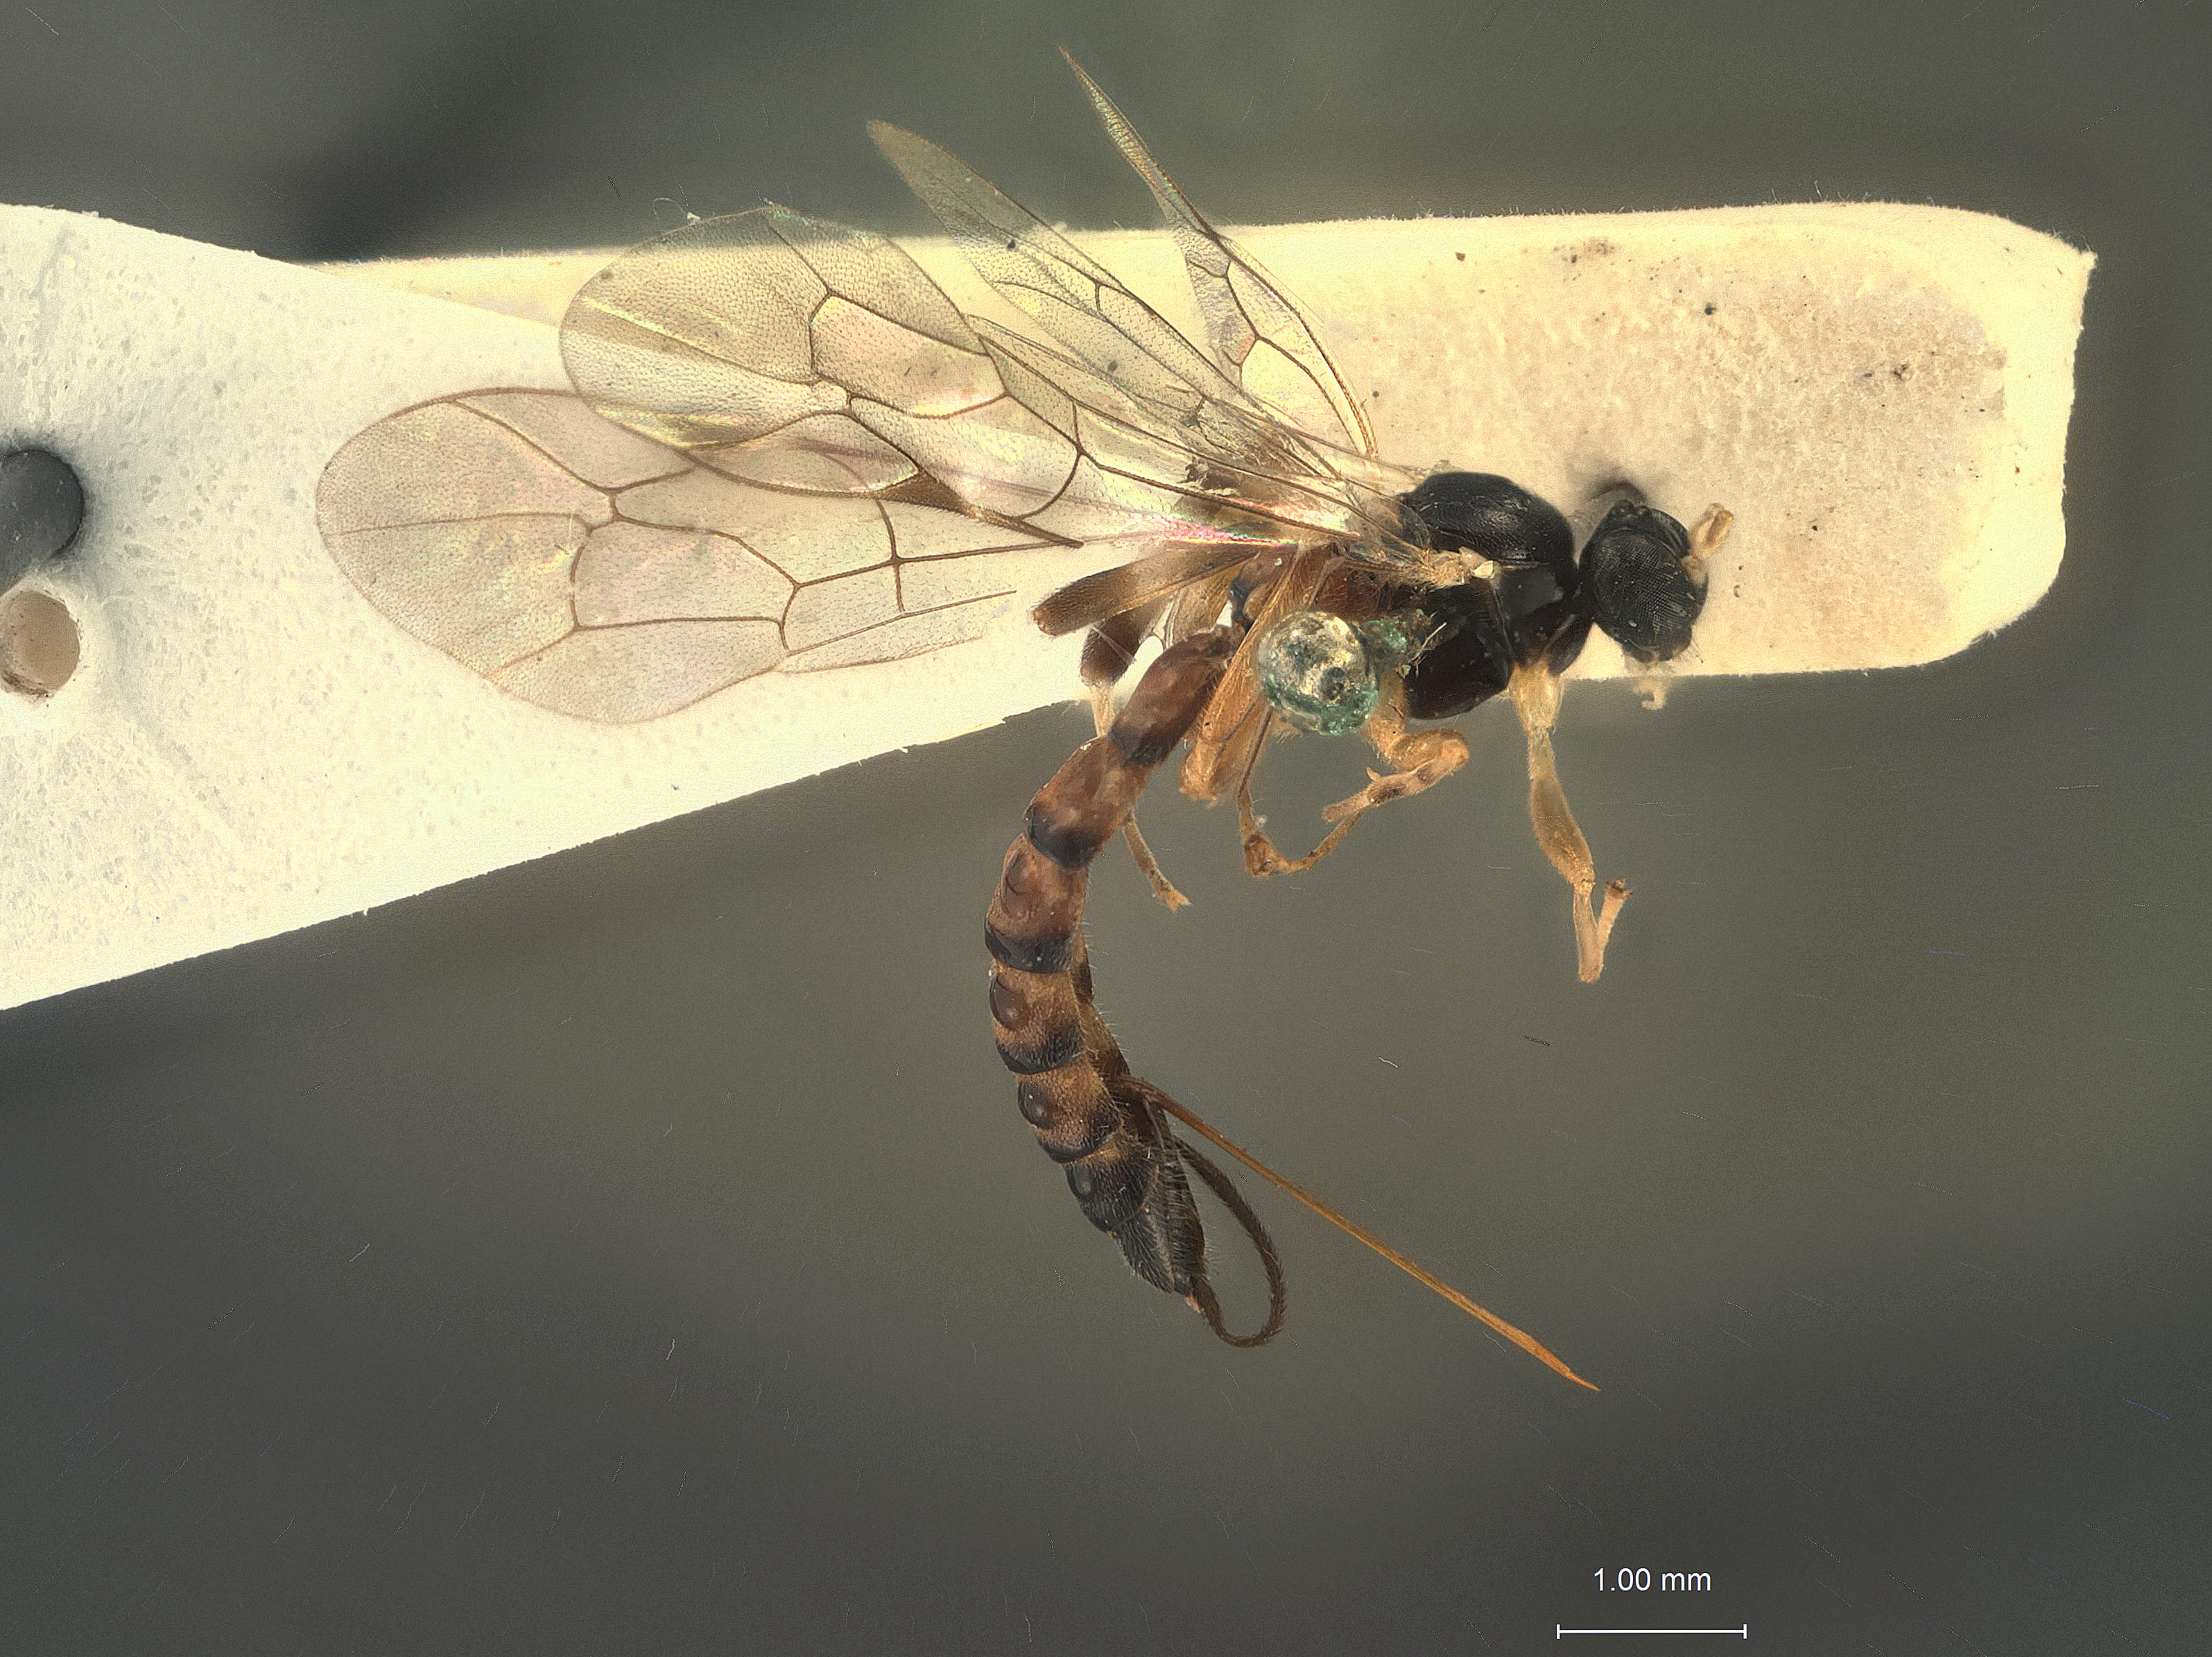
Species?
Zaglyptus indicus
